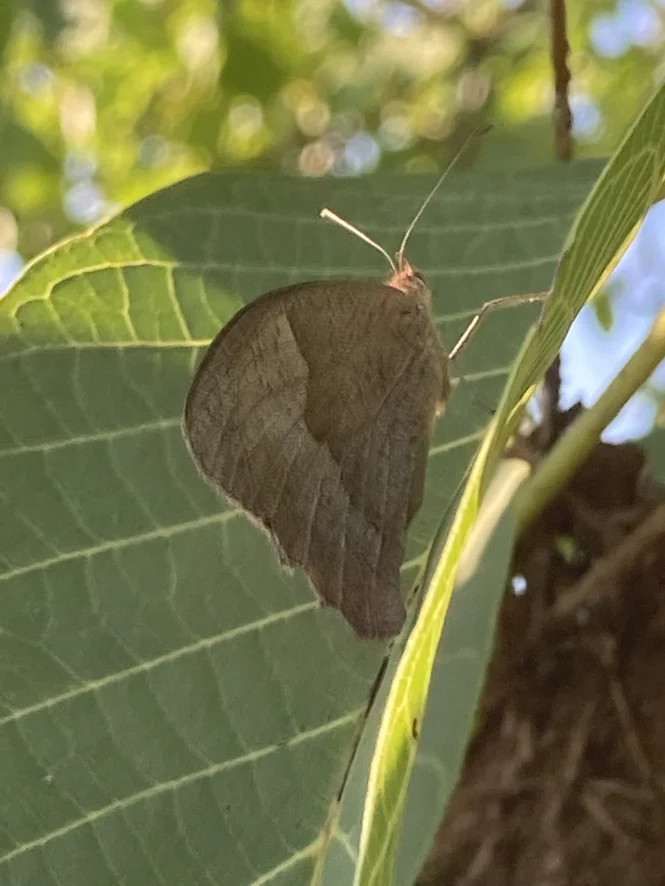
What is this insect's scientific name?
Maniola jurtina
